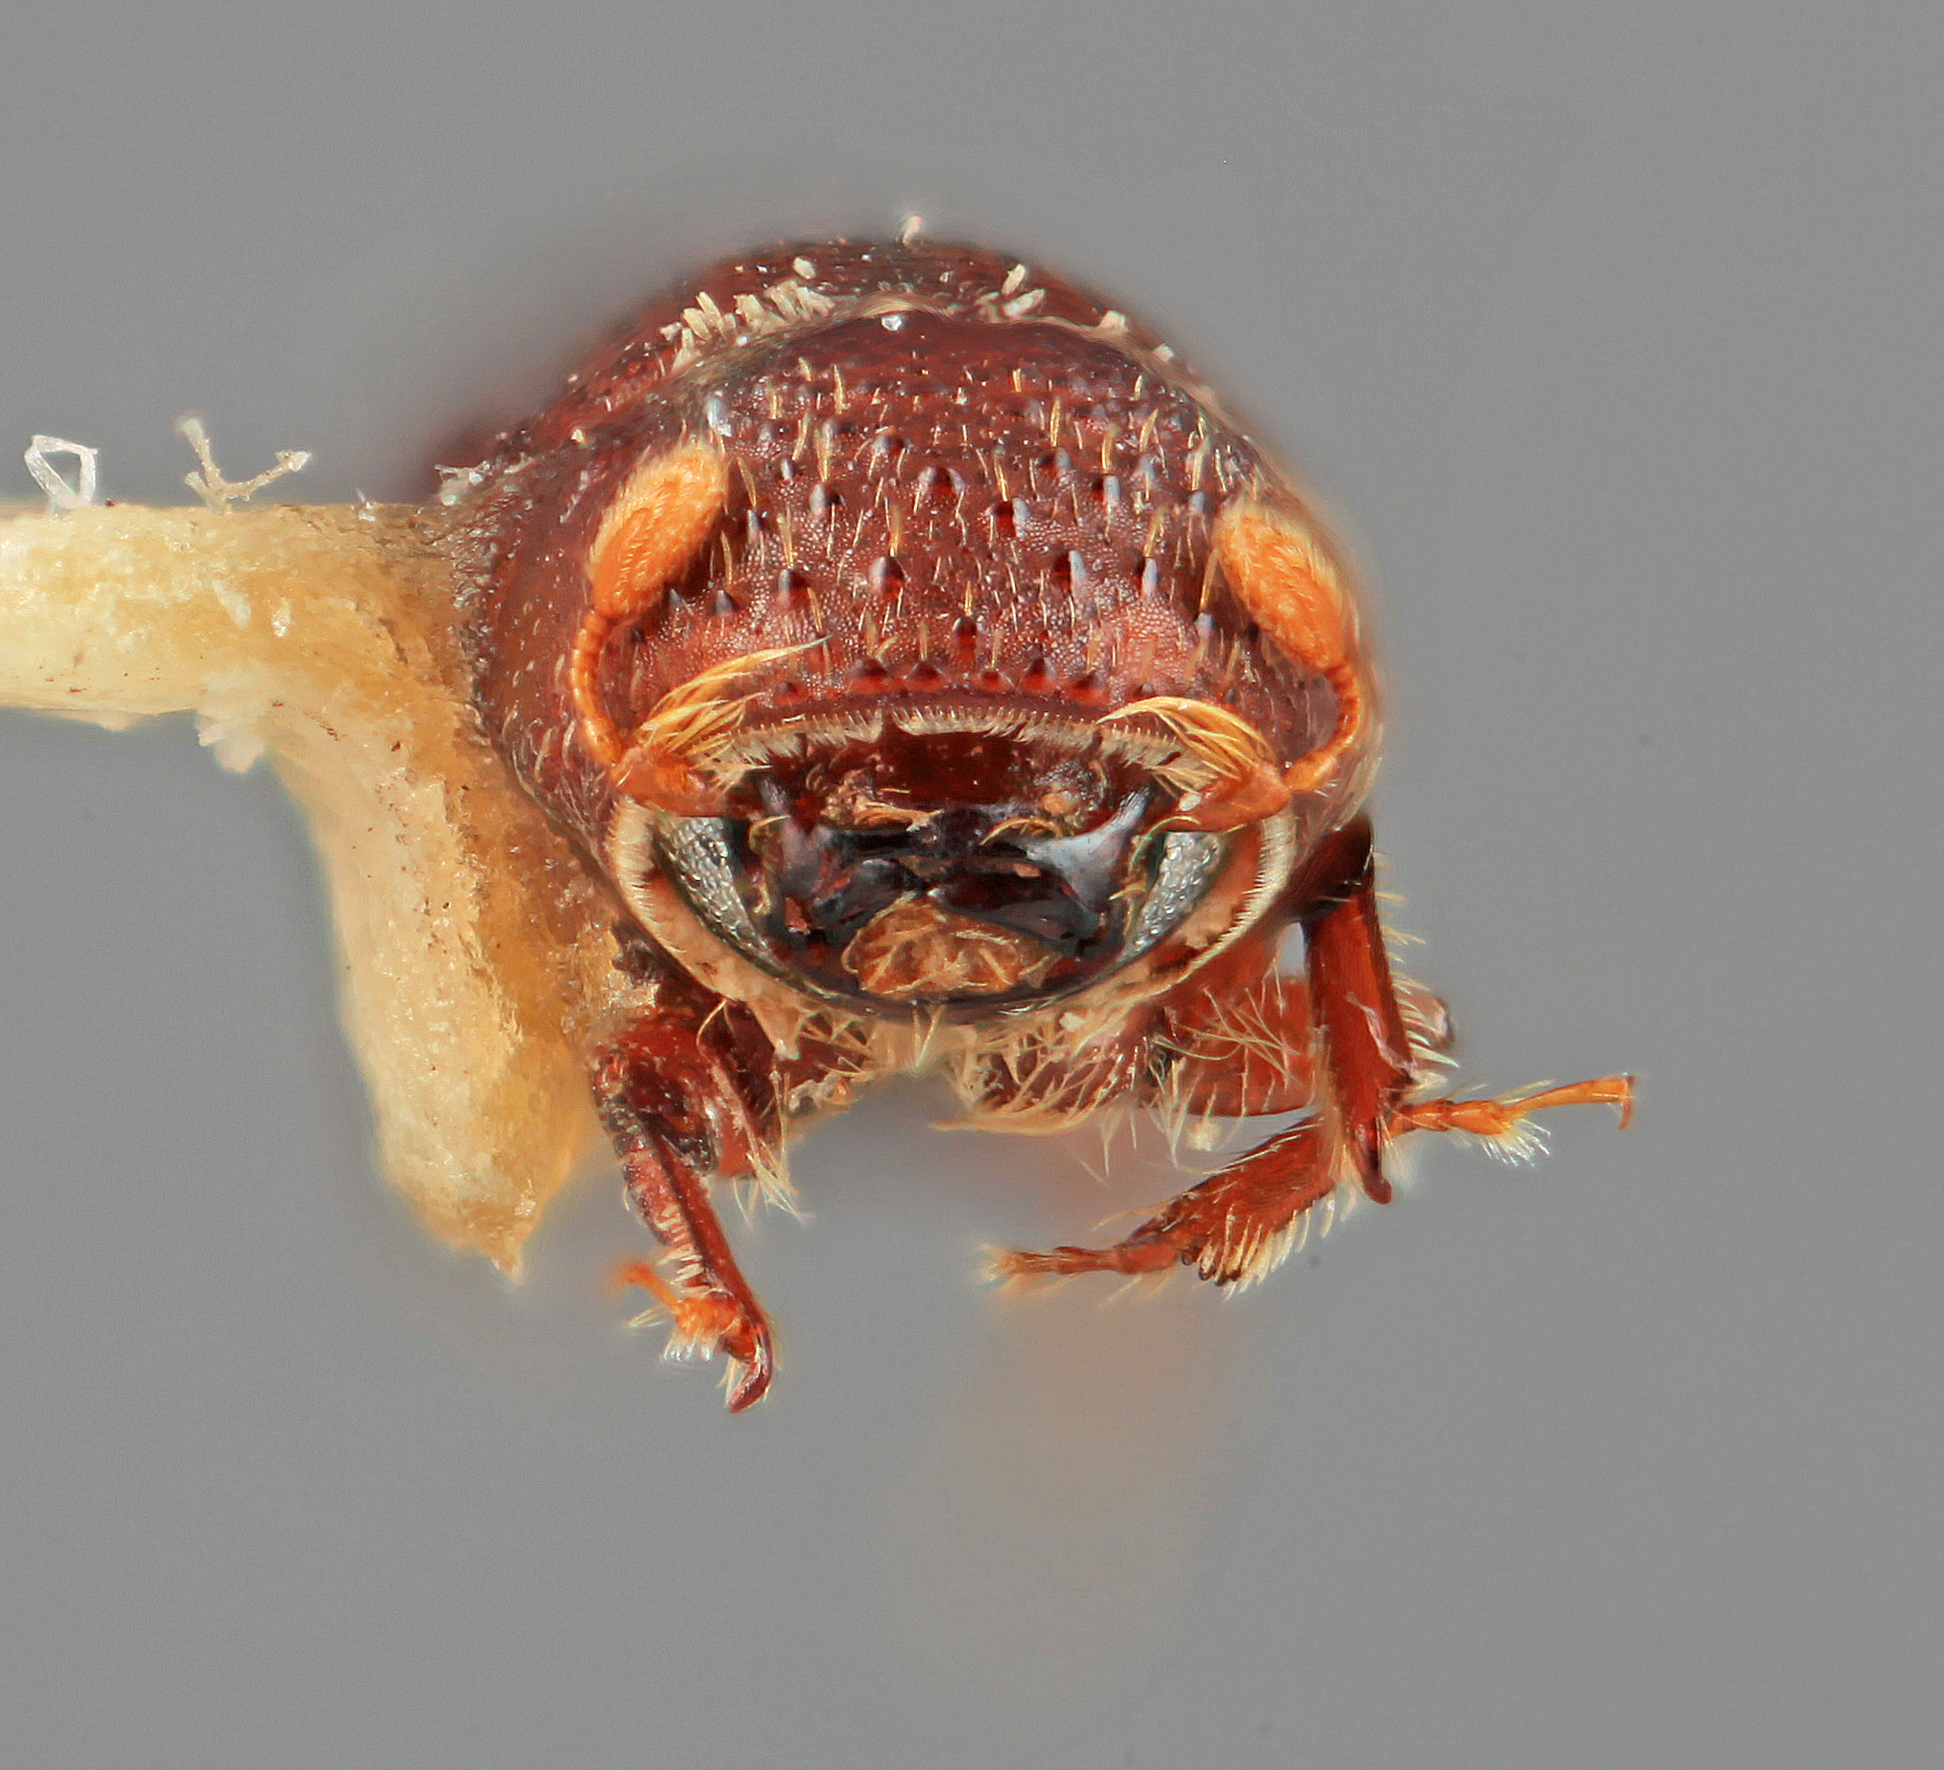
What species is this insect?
Micracis amplinis
